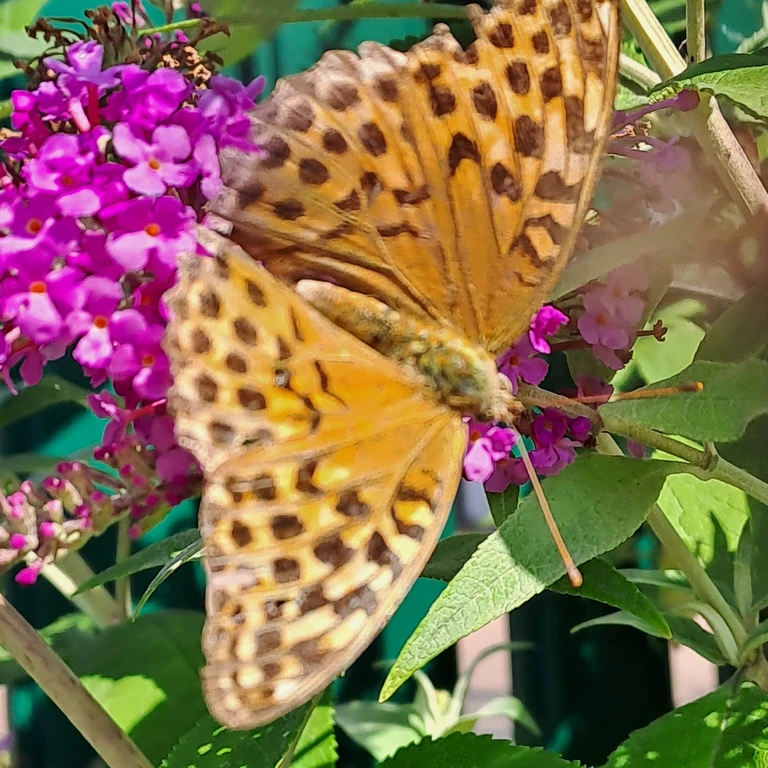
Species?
Argynnis paphia
